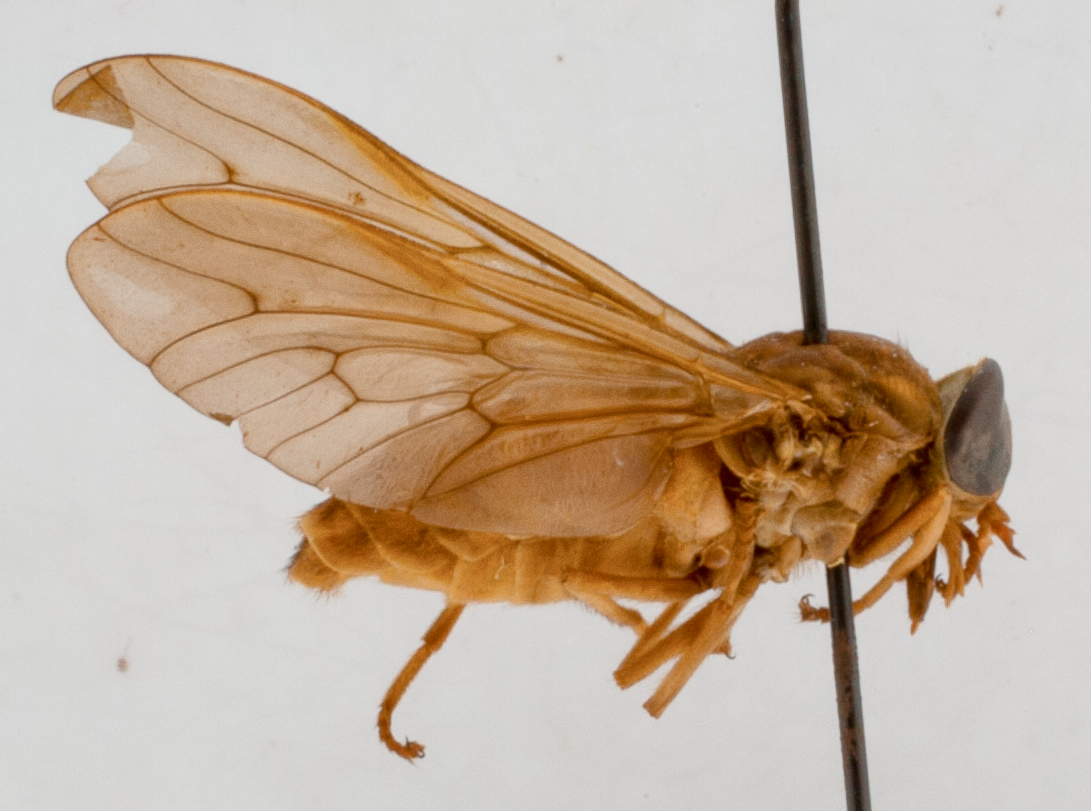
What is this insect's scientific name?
Tabanus tardinotus
